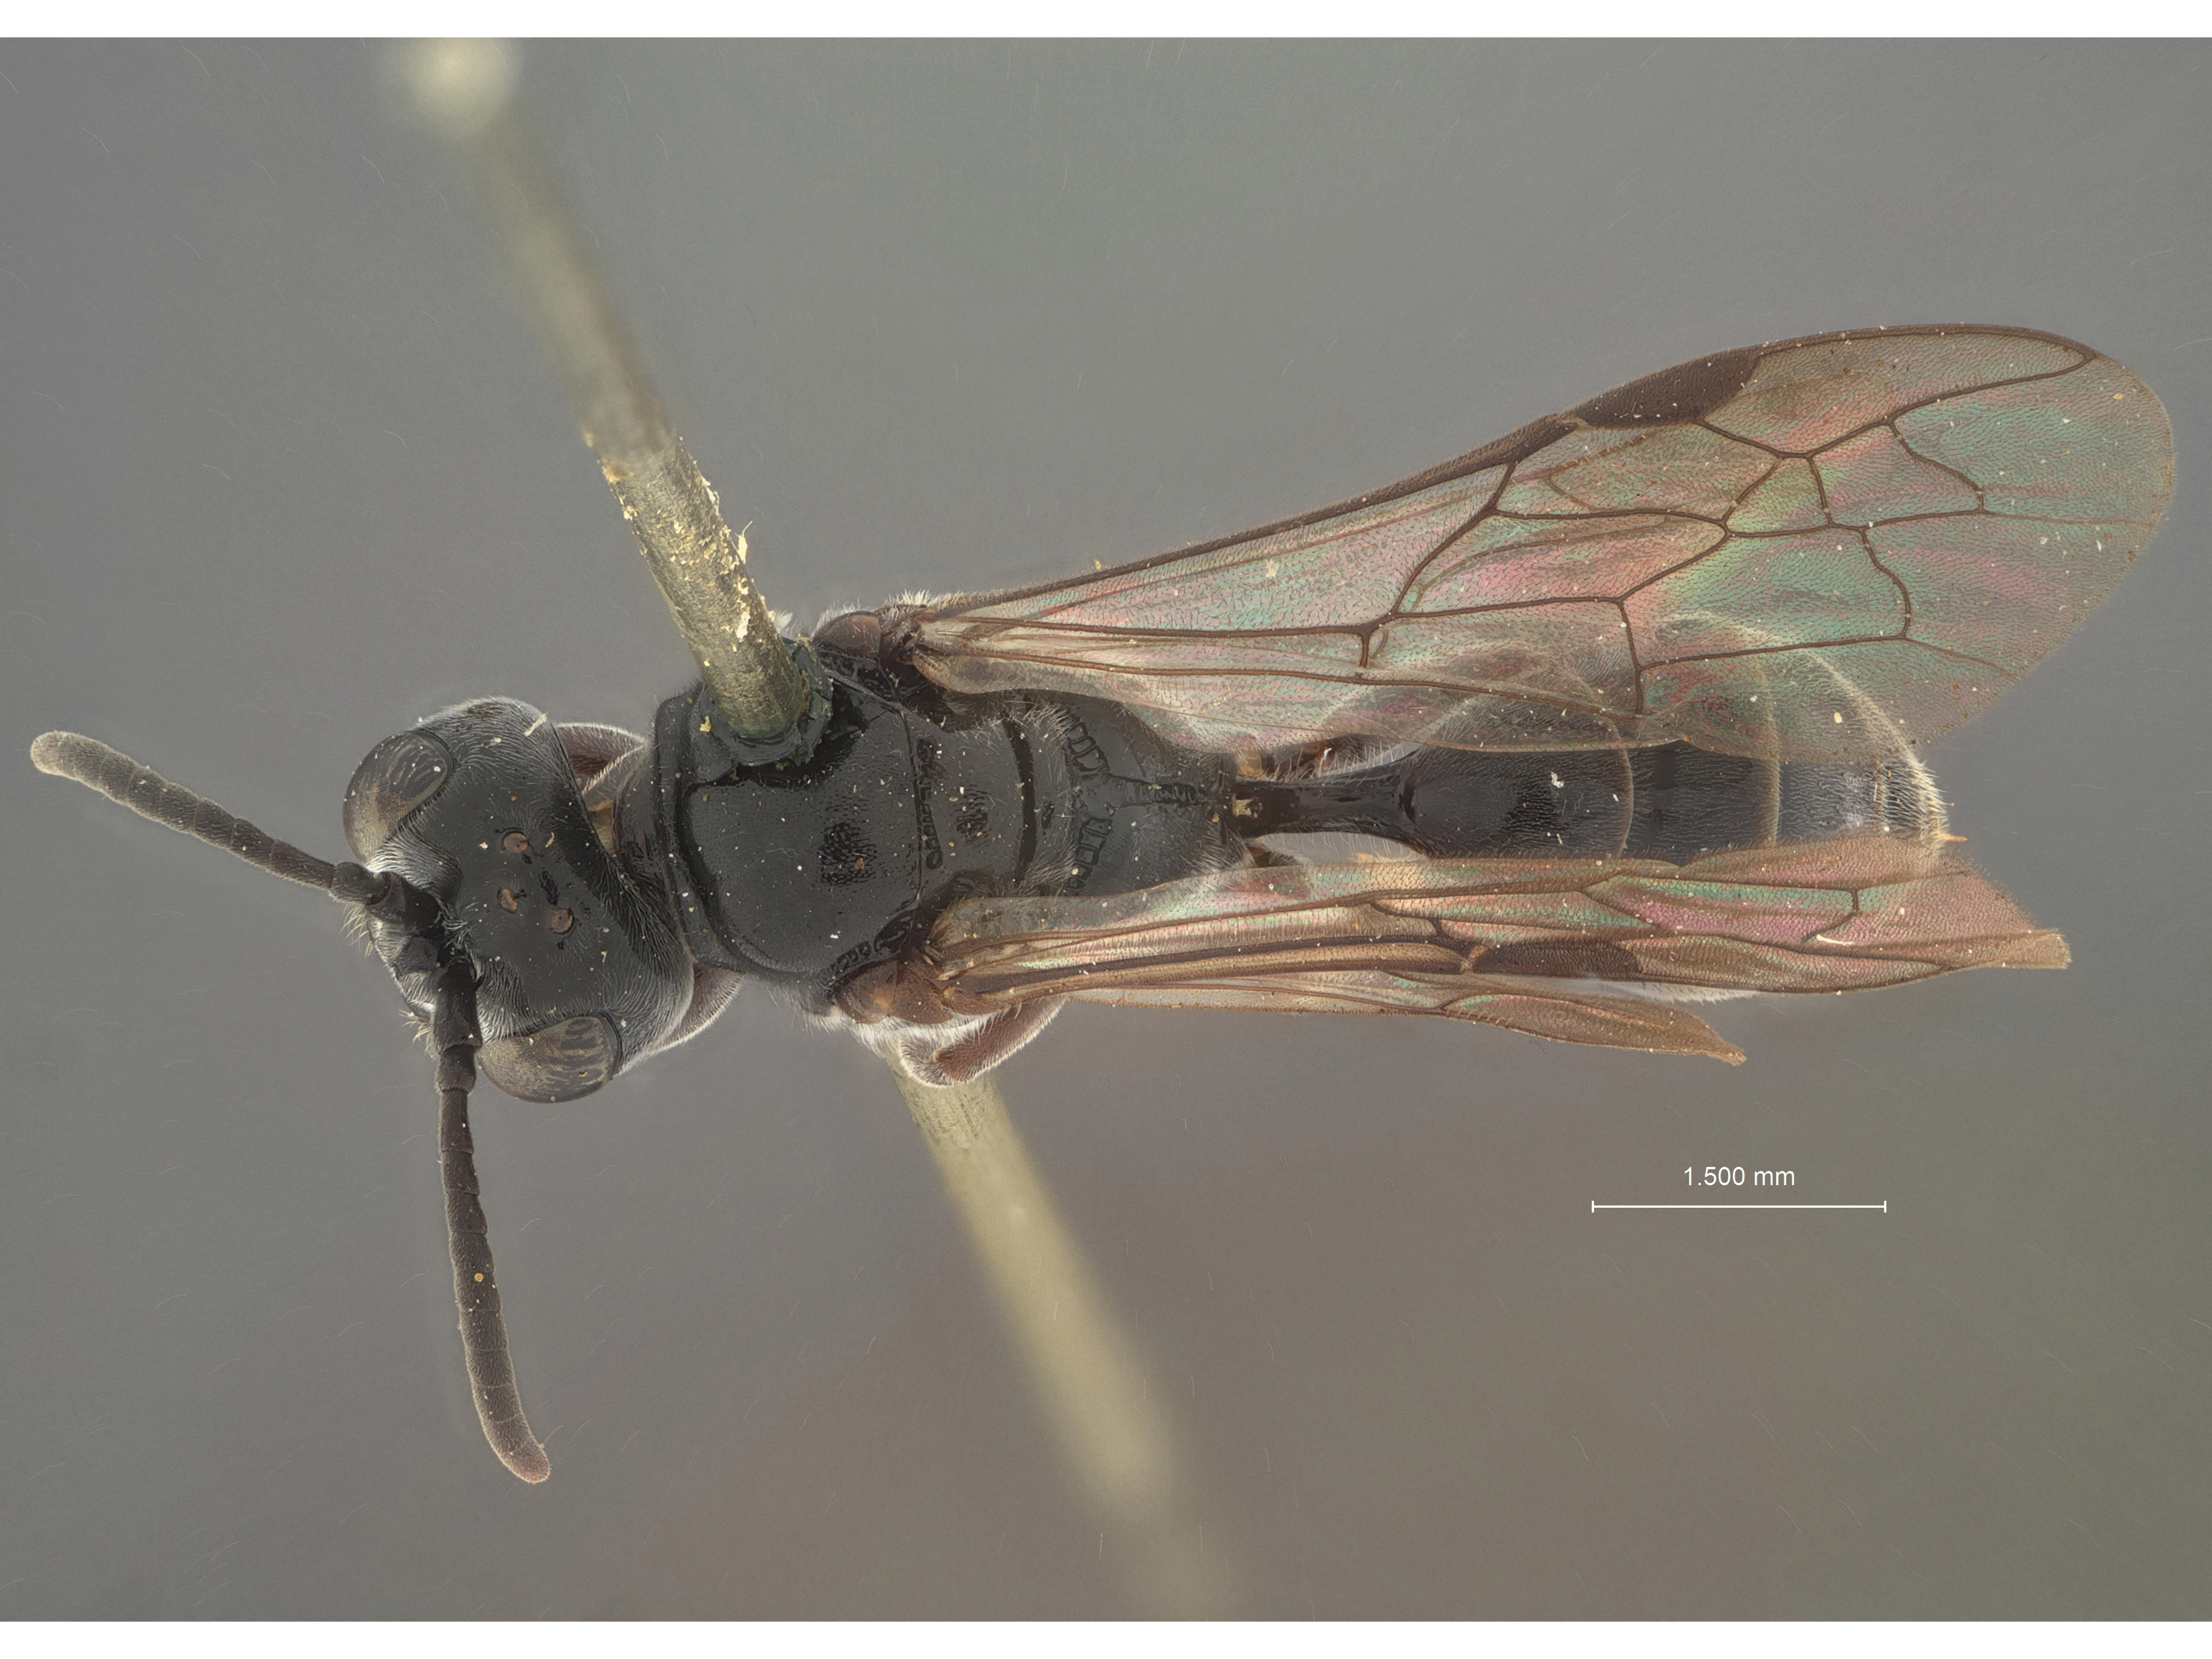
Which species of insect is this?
Psenulus mandibularis
